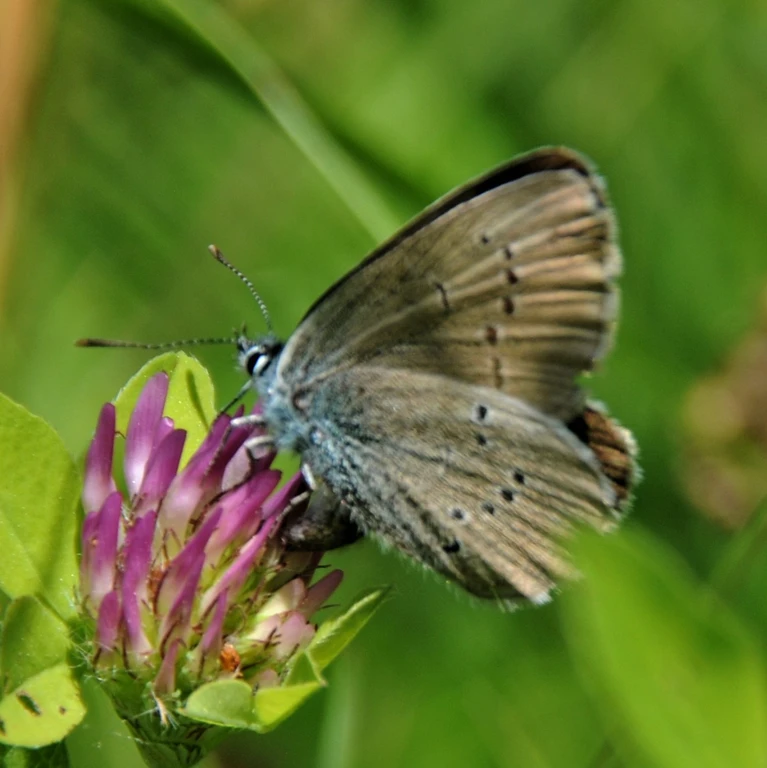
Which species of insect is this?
Cyaniris semiargus
